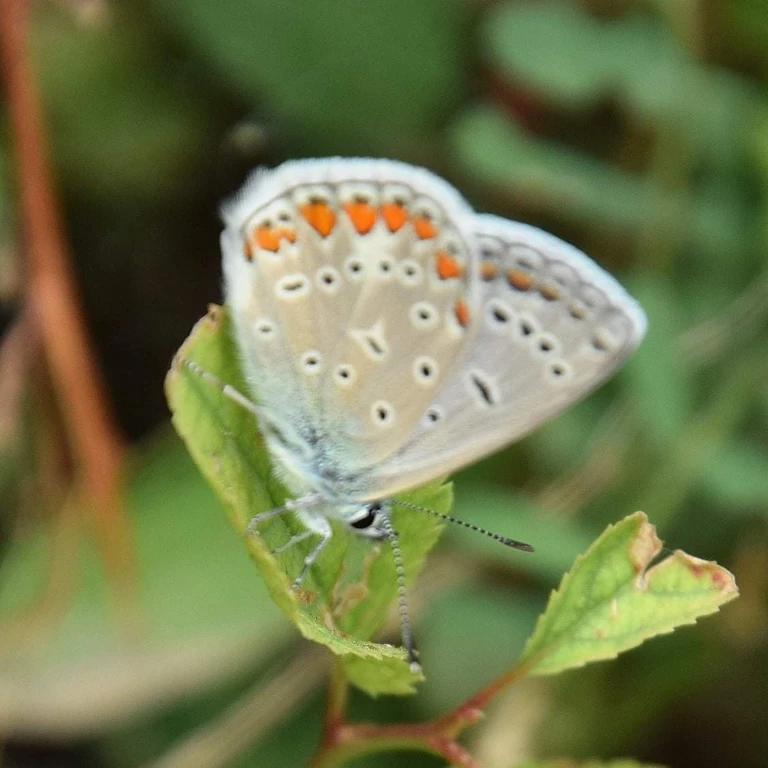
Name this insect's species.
Polyommatus icarus
